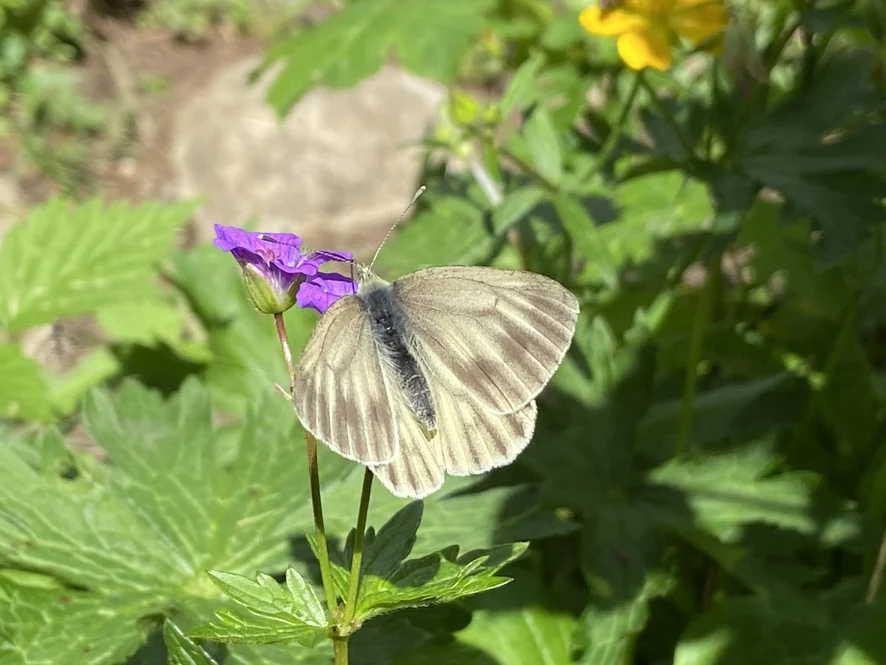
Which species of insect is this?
Pieris bryoniae
